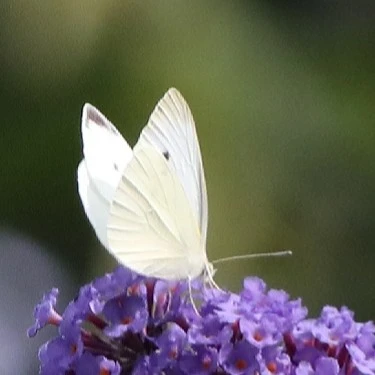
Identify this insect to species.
Pieris rapae
